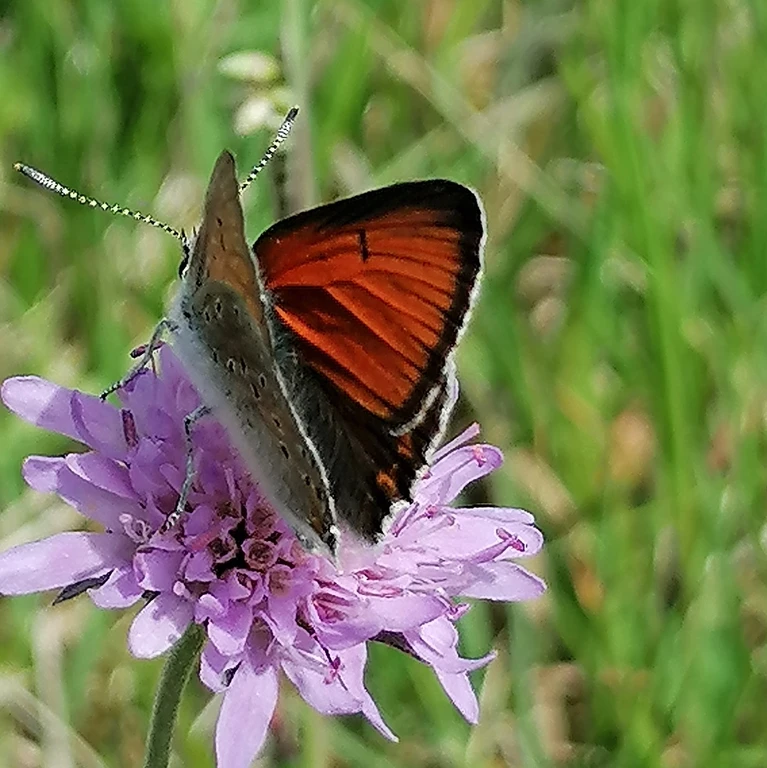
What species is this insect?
Lycaena hippothoe (also Palaeochrysophanus hippothoe)
